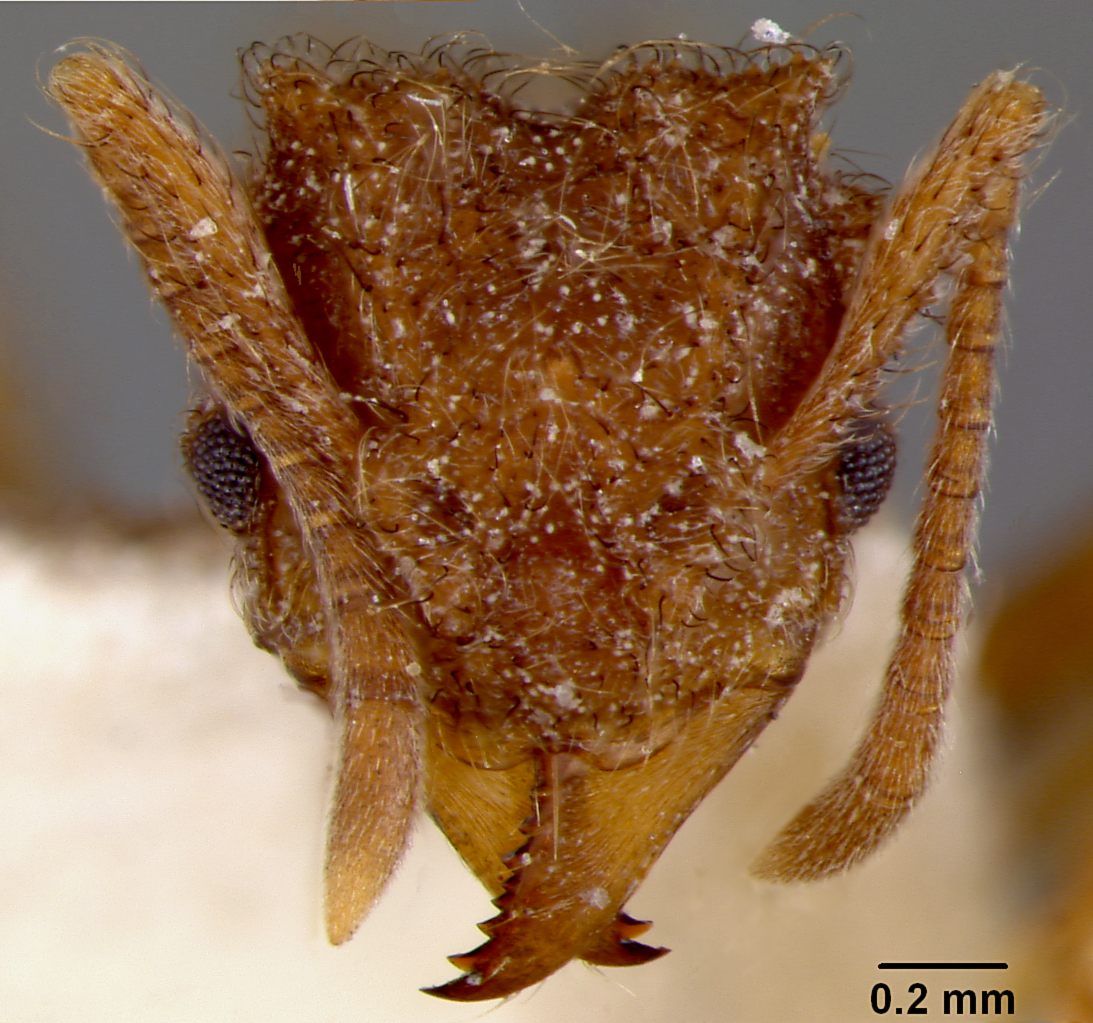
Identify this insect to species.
Sericomyrmex opulenta
